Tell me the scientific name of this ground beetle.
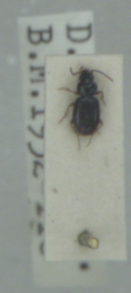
Bembidion obtusum
